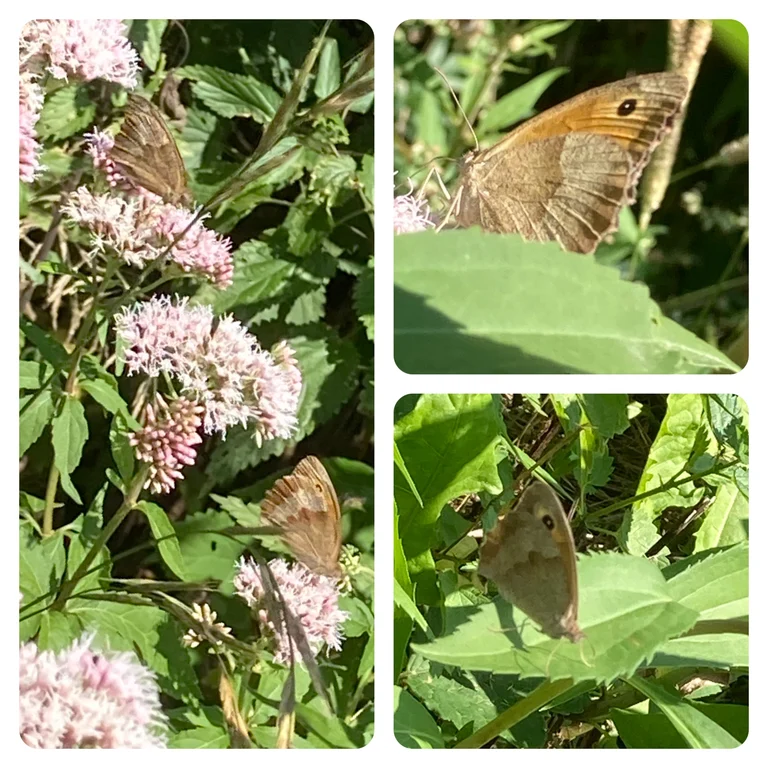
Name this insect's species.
Maniola jurtina
